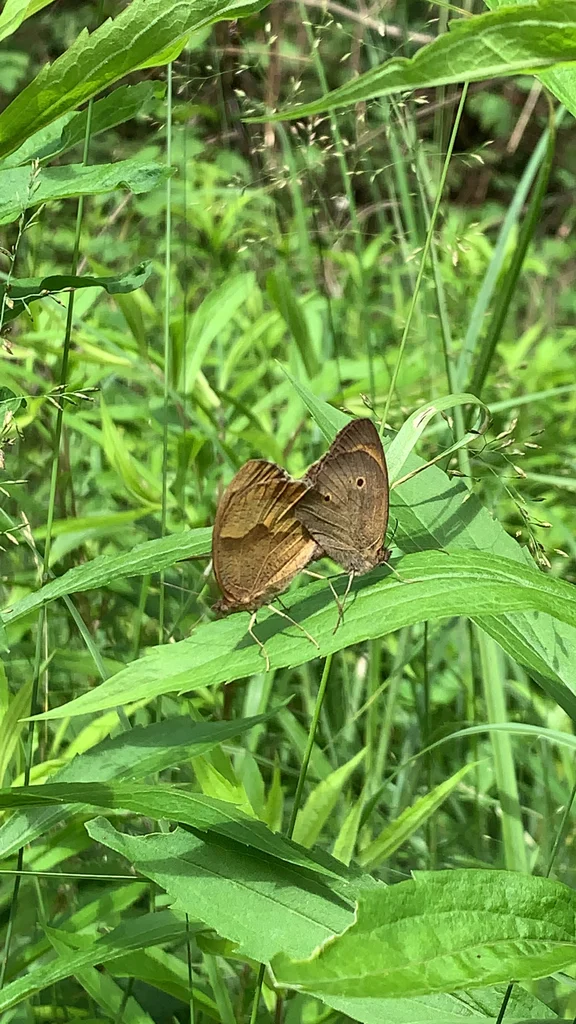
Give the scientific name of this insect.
Maniola jurtina
